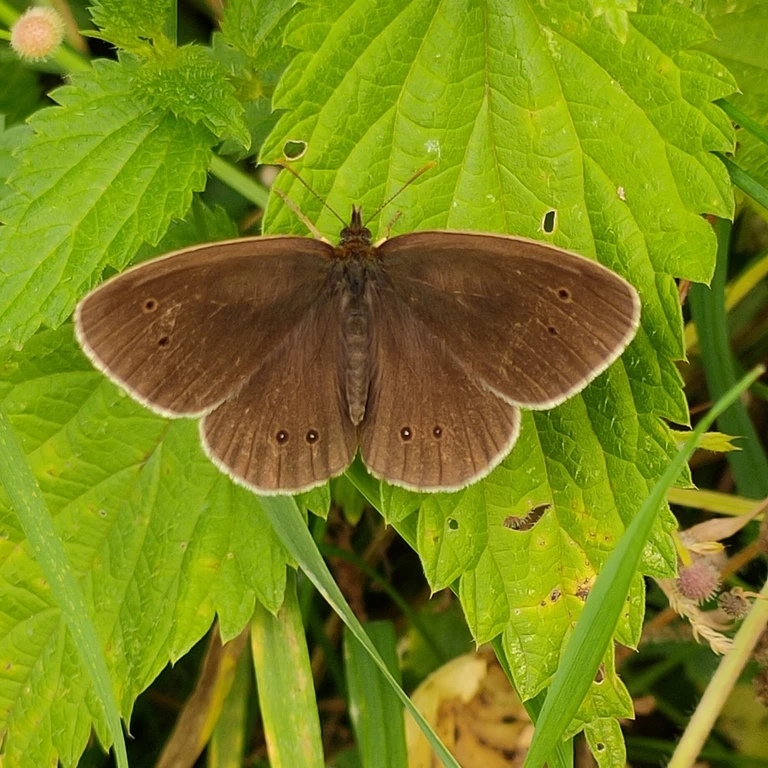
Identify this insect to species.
Aphantopus hyperantus
